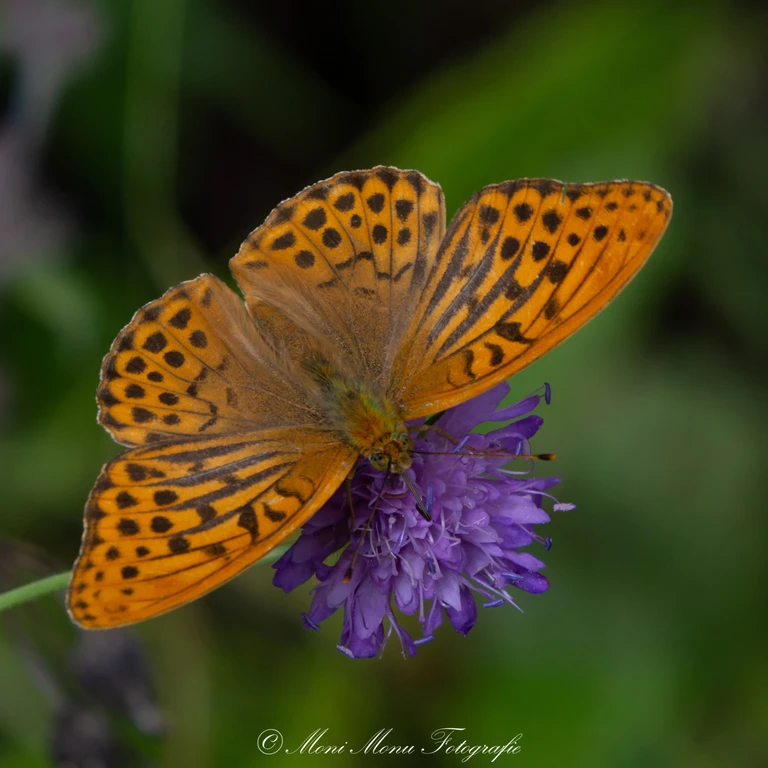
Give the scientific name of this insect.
Argynnis paphia
